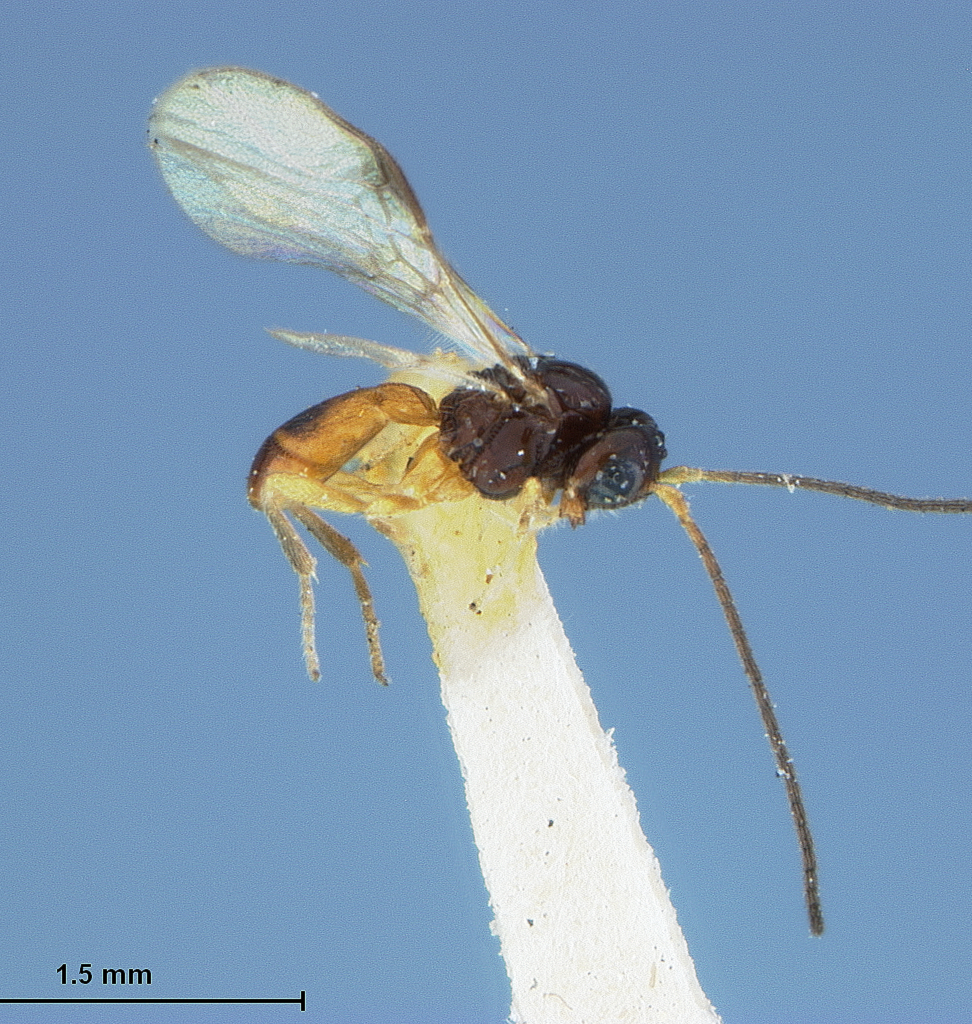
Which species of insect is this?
Mesocrina microrhopalae
